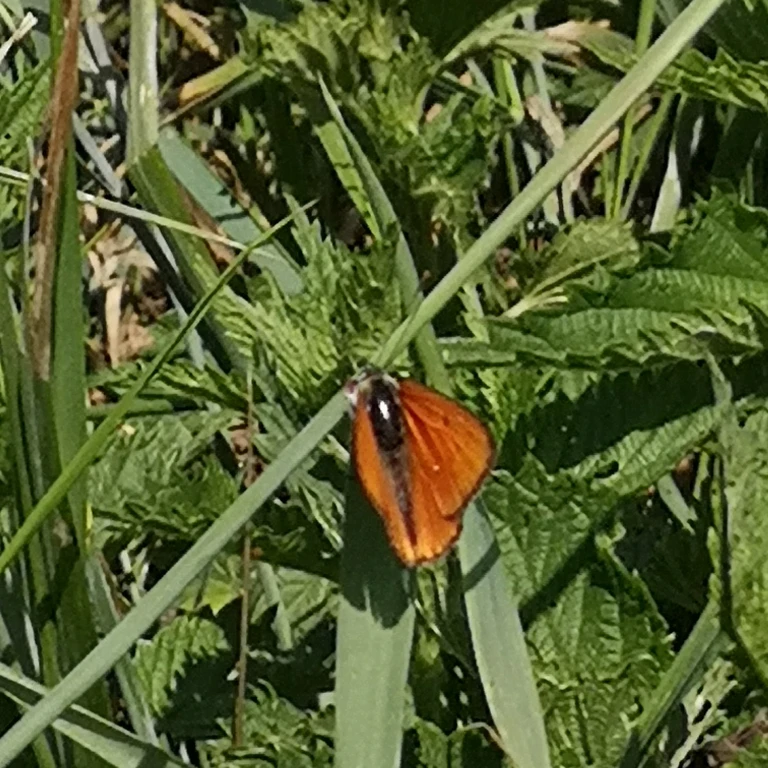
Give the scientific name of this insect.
Lycaena dispar
